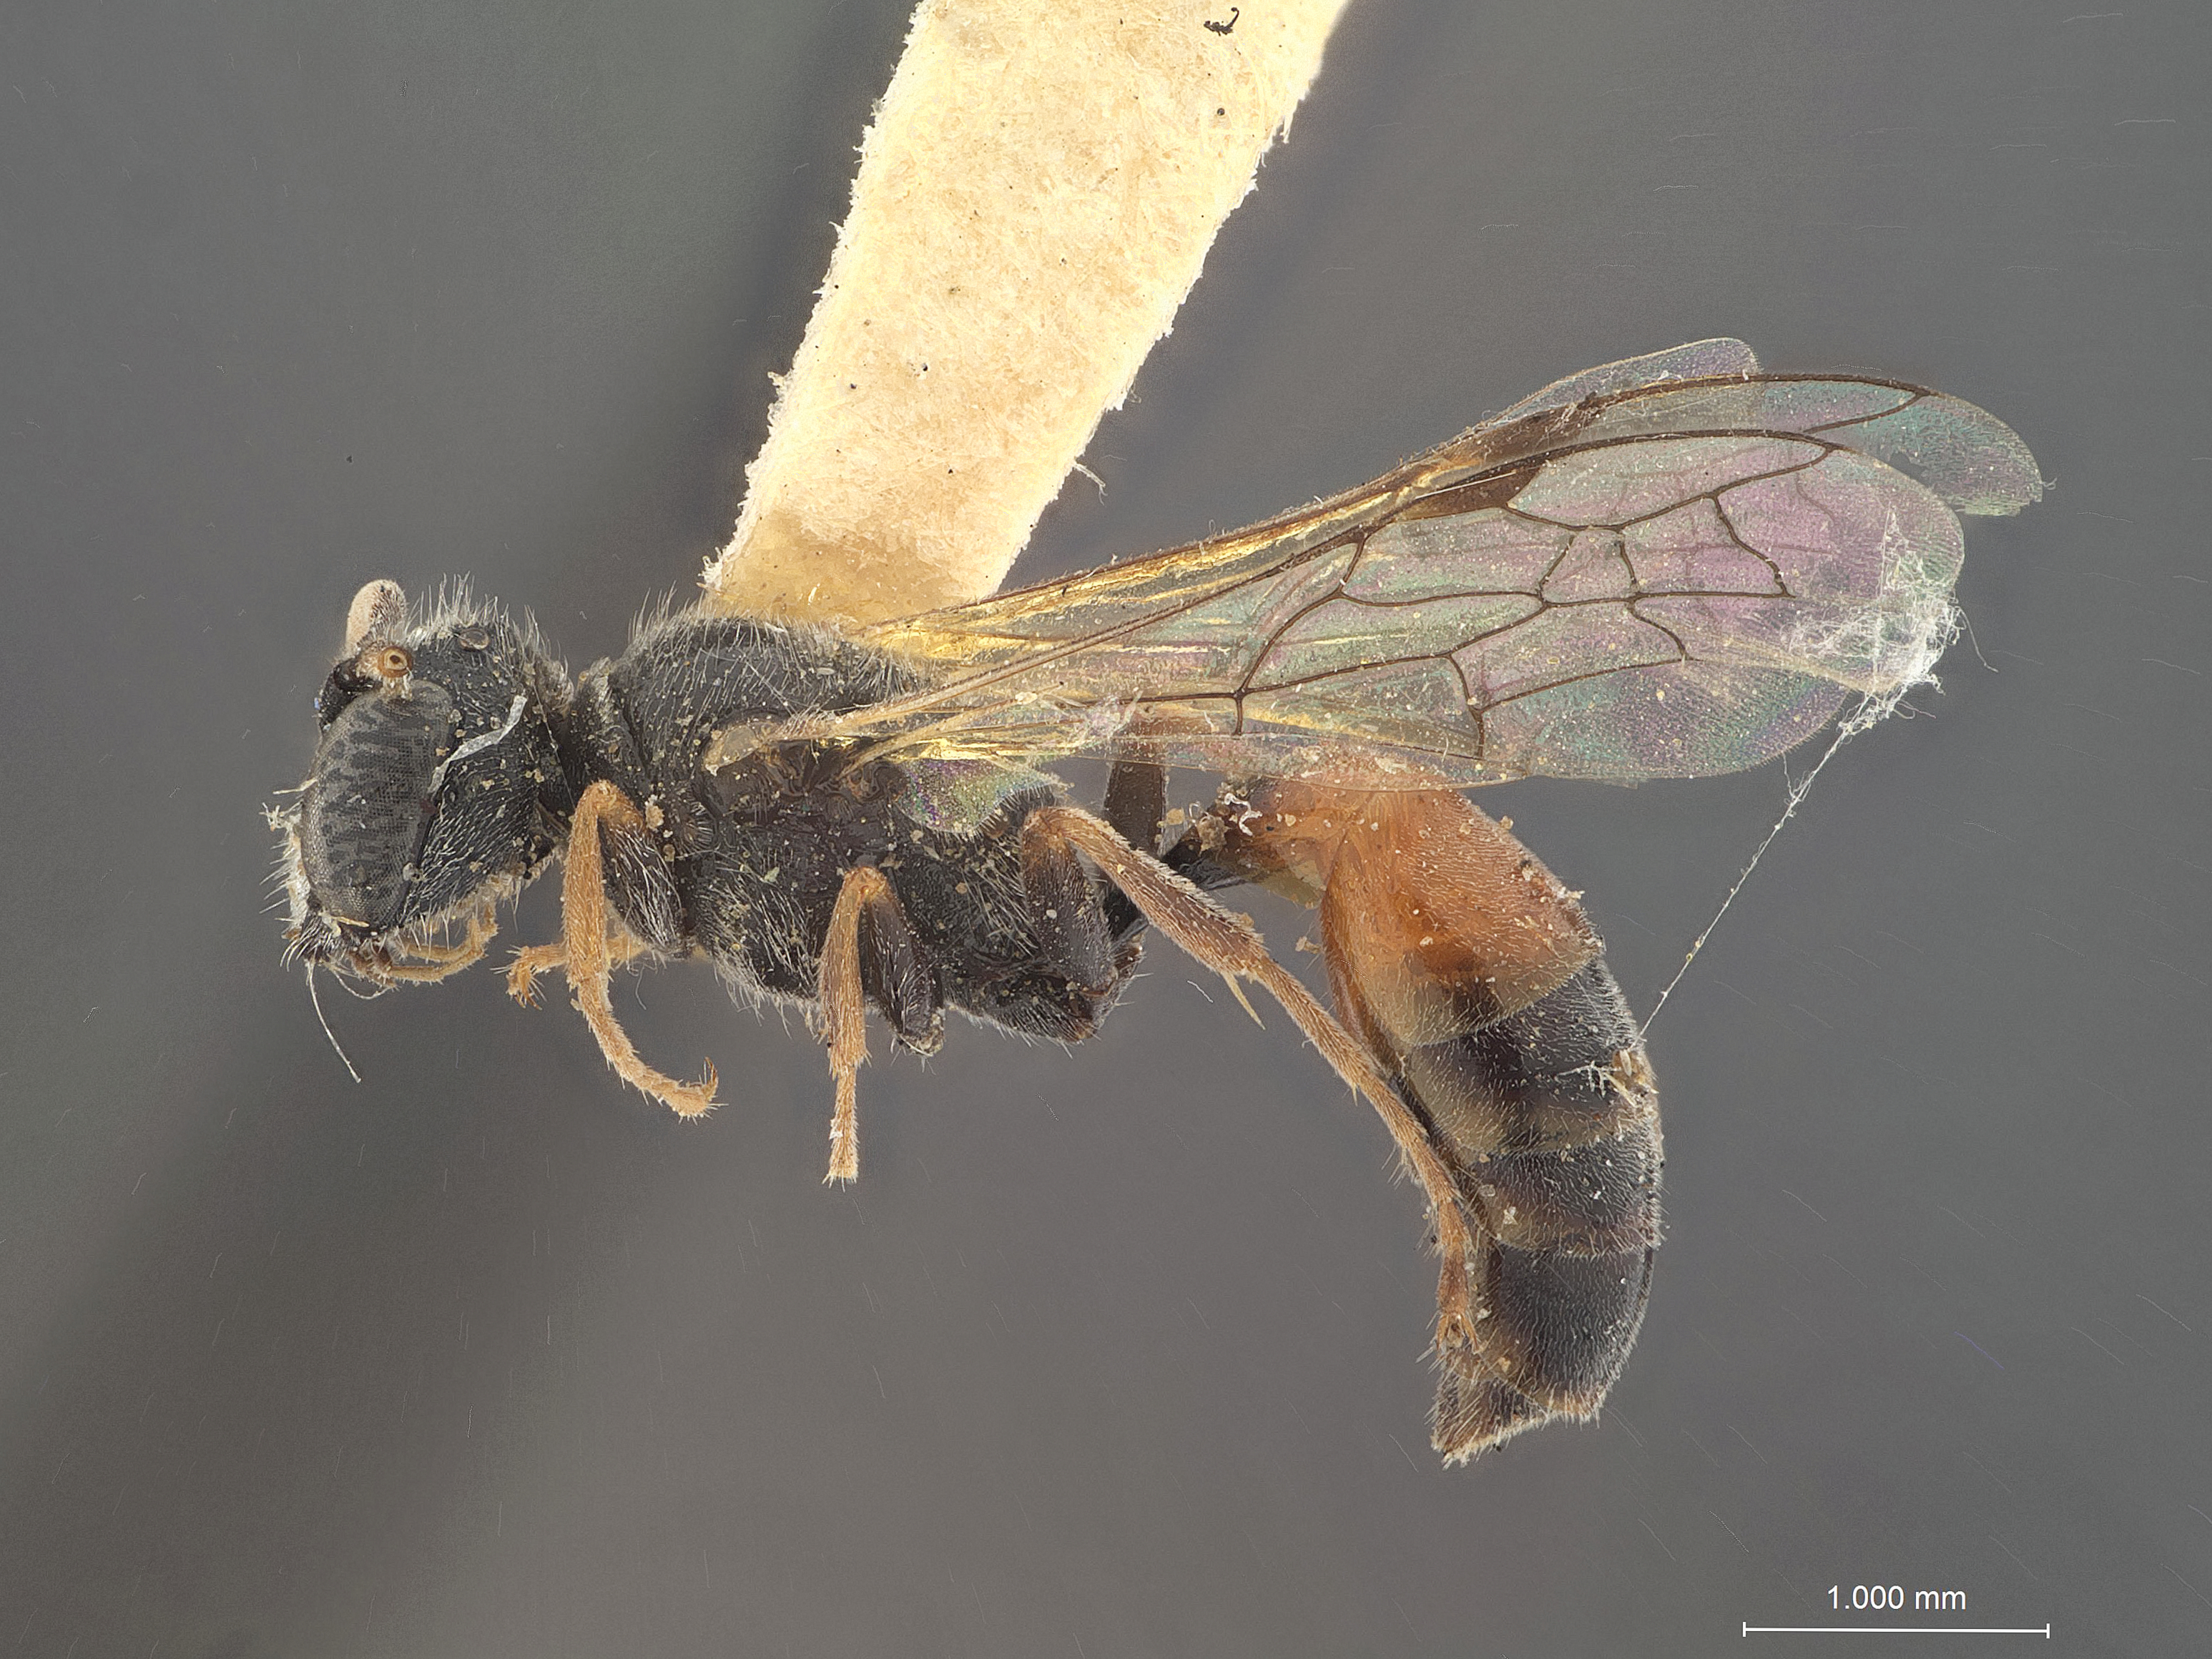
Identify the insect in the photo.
Psen gregarius
